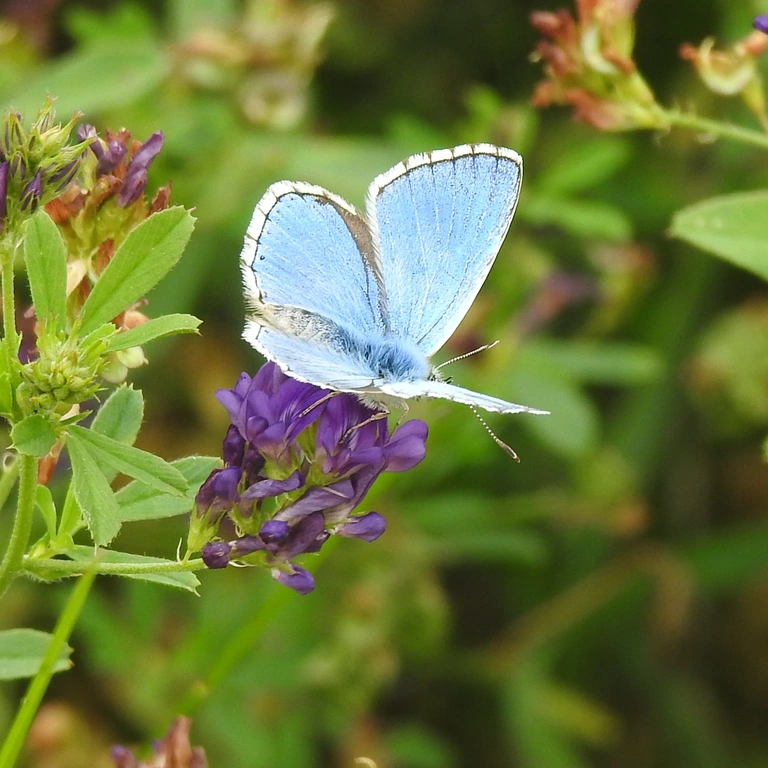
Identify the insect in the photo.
Lysandra bellargus
